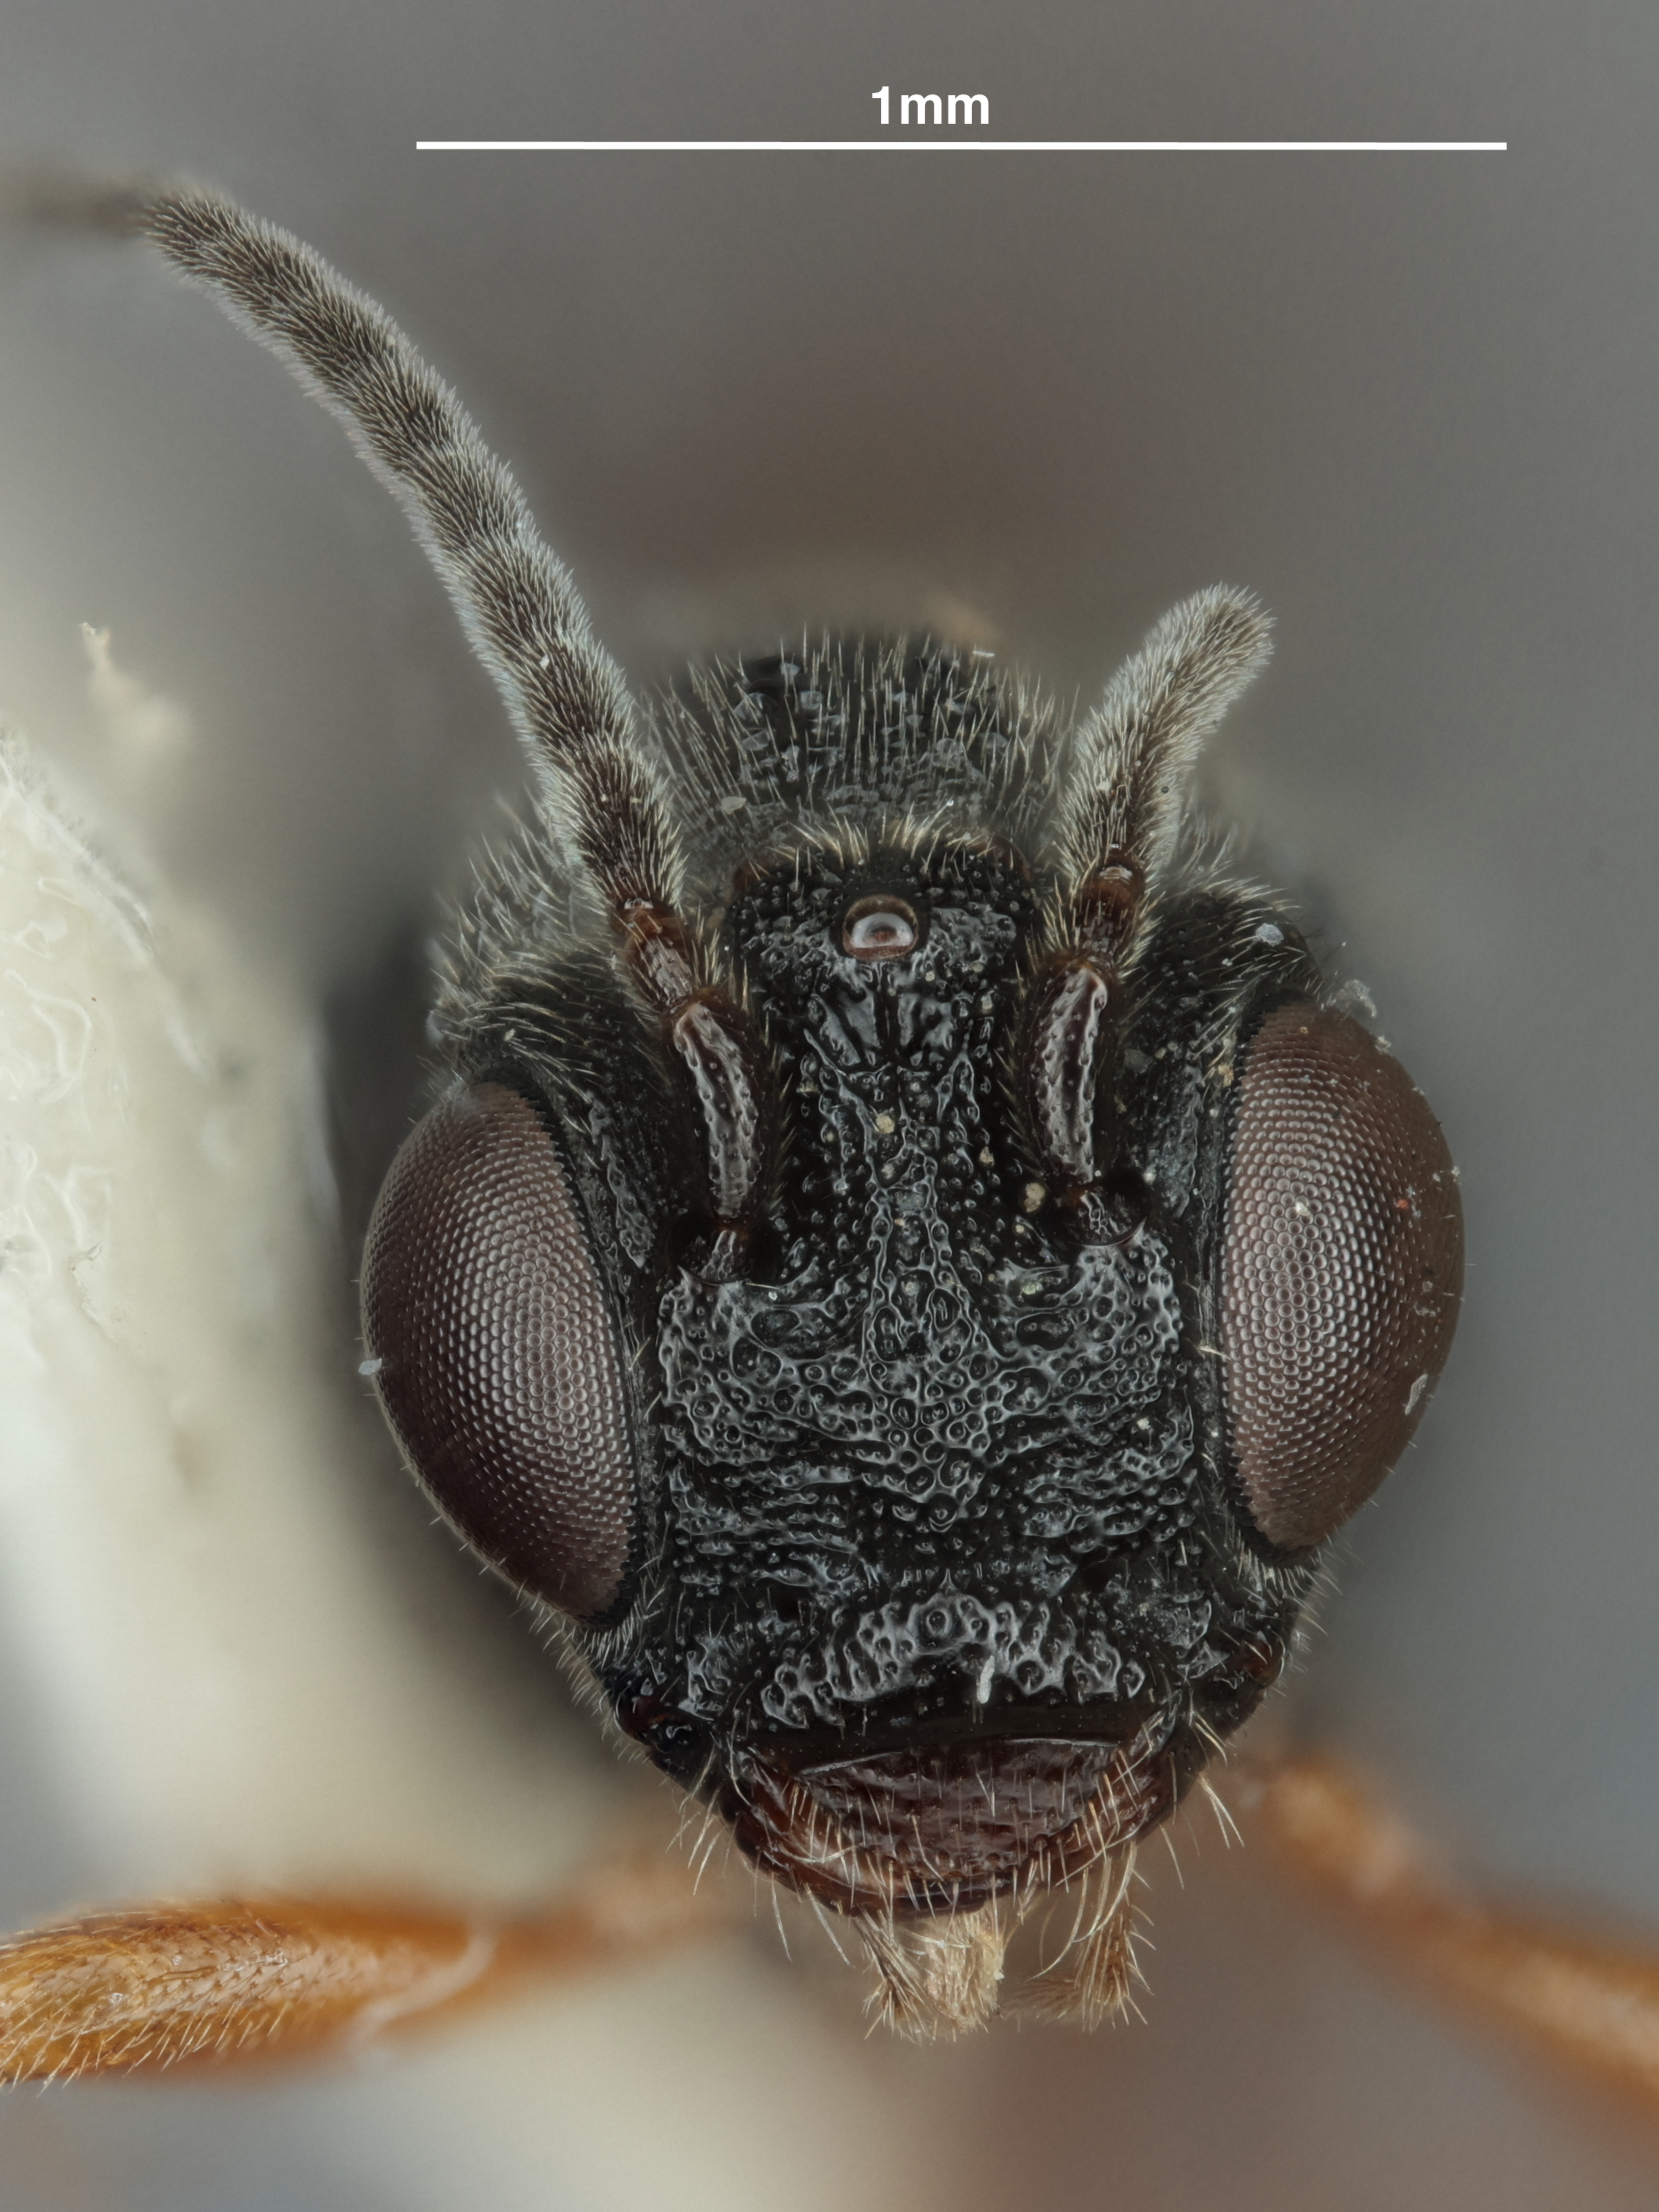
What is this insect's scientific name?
Urosigalphus novissimus
